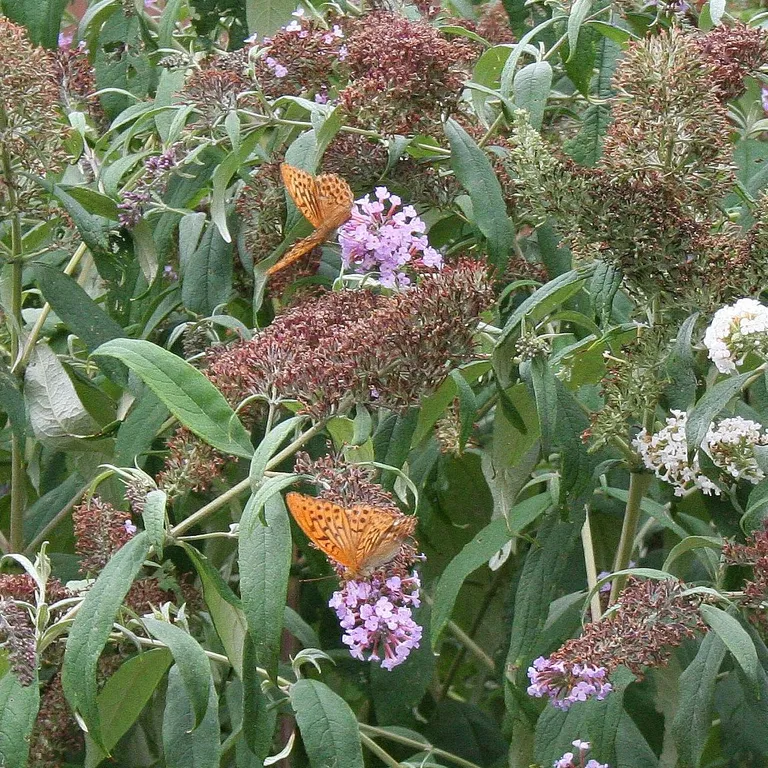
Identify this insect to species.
Argynnis paphia
